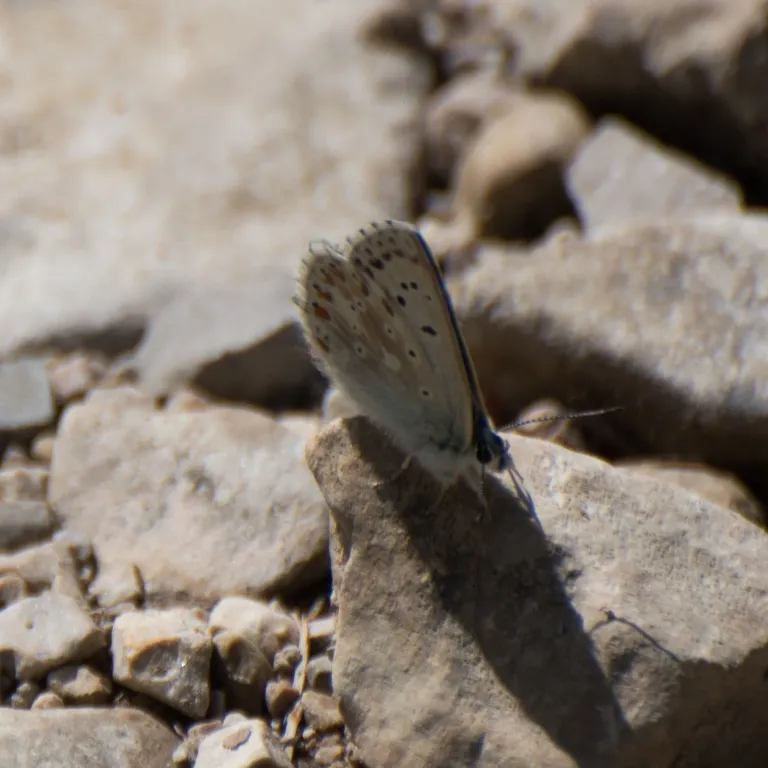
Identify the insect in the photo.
Lysandra coridon
